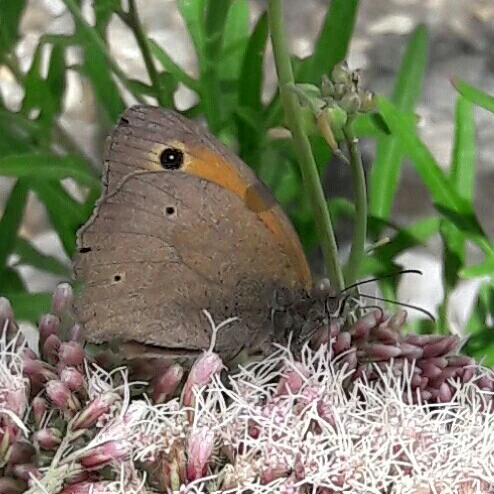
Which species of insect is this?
Maniola jurtina
